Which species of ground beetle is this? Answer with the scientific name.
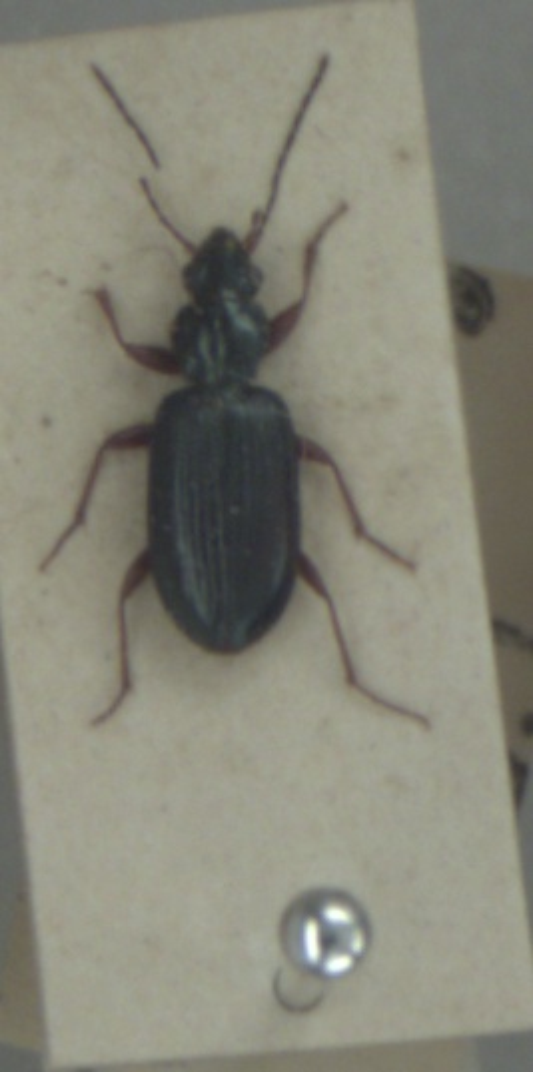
Bembidion decorum
